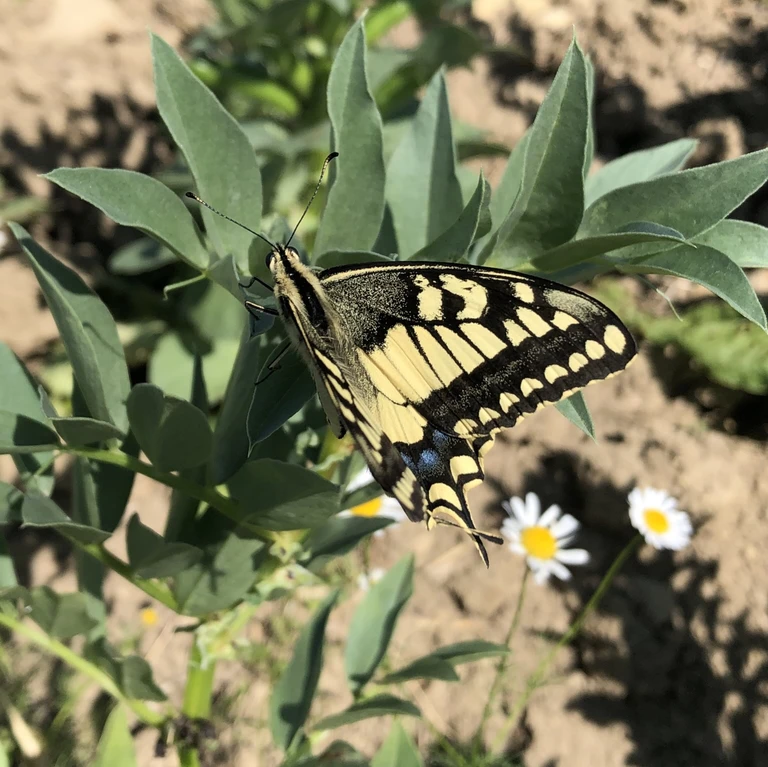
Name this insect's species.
Papilio machaon
